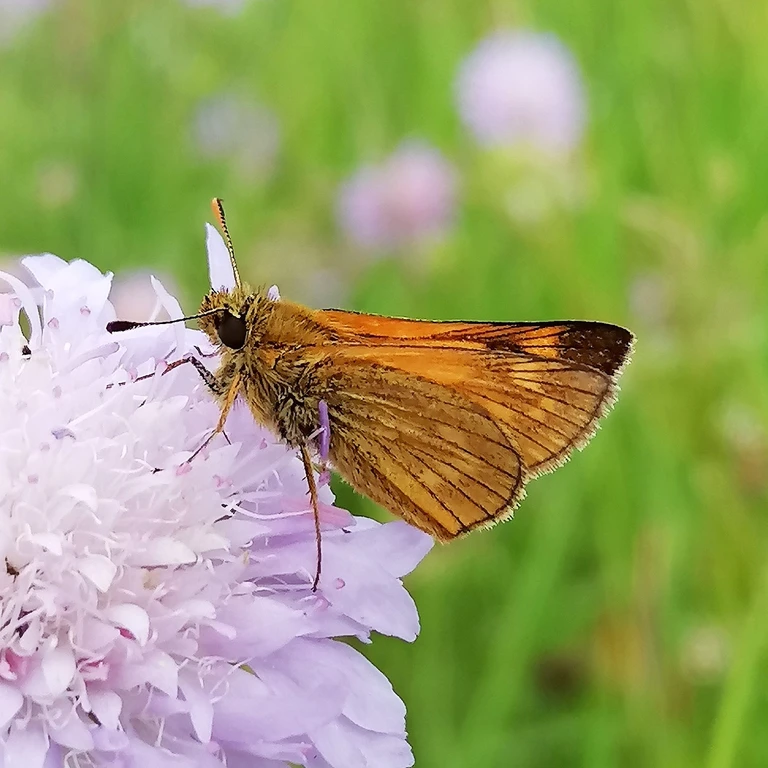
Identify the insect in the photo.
Ochlodes sylvanus (also Ochlodes venata)
